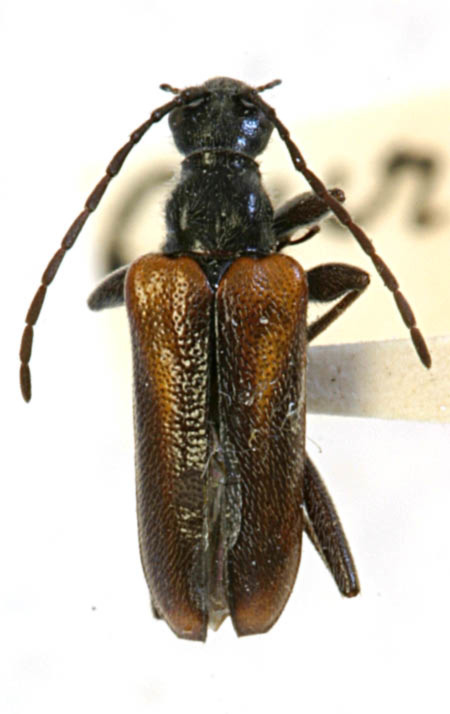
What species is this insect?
Acmaeops aurora (also Acmaeops proteus)
